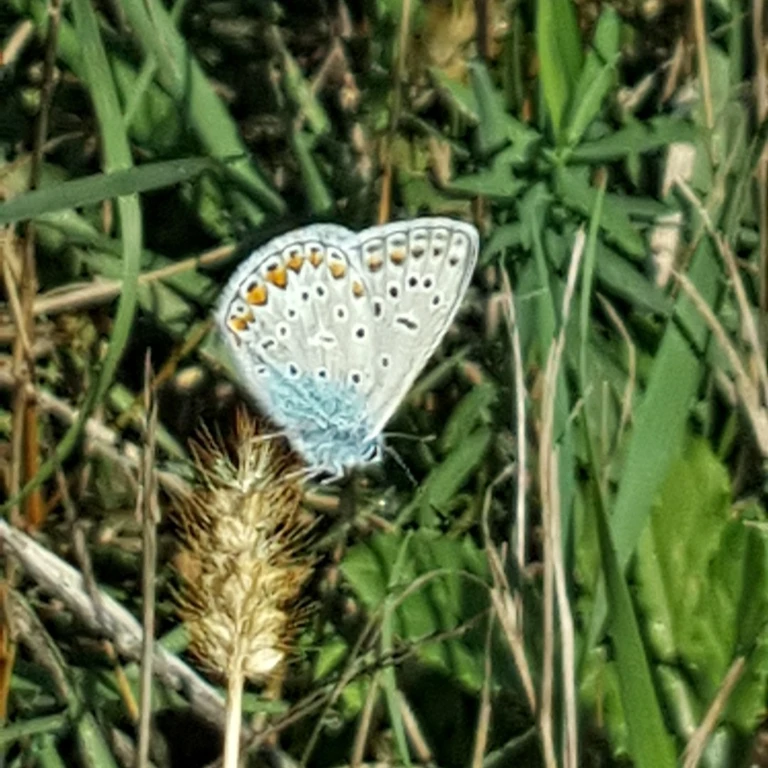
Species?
Polyommatus icarus
